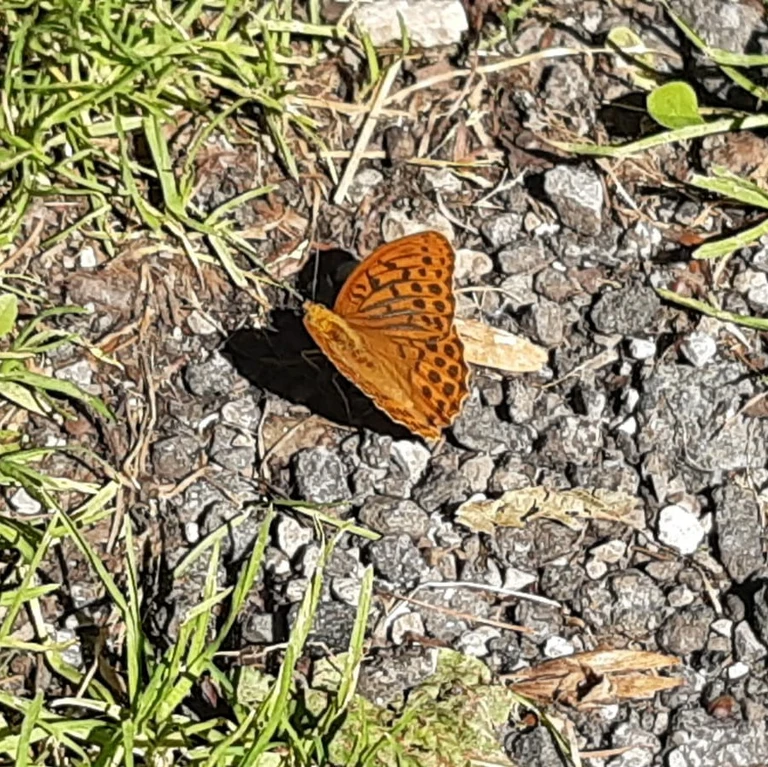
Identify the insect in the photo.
Argynnis paphia
